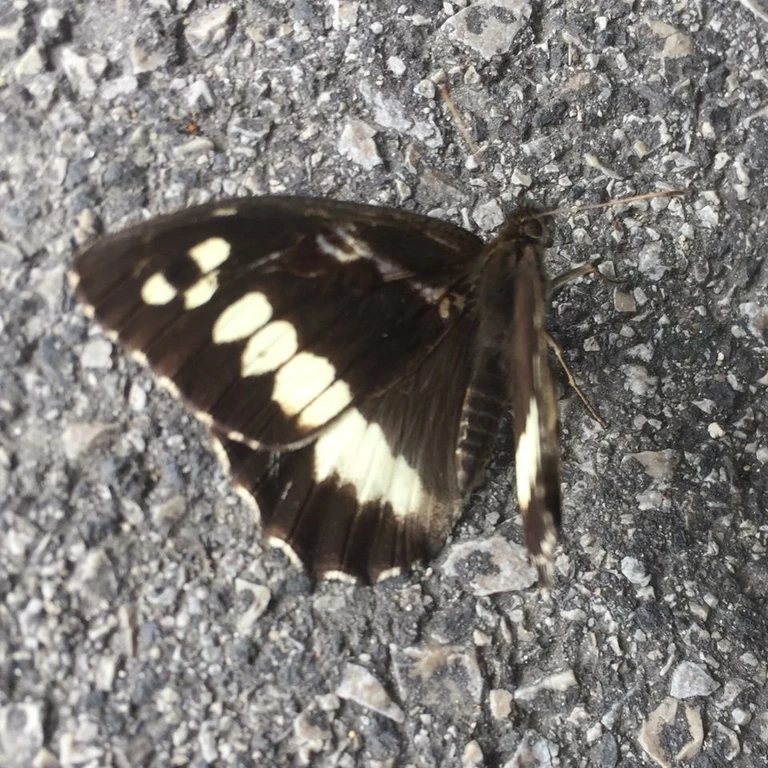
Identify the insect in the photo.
Brintesia circe
